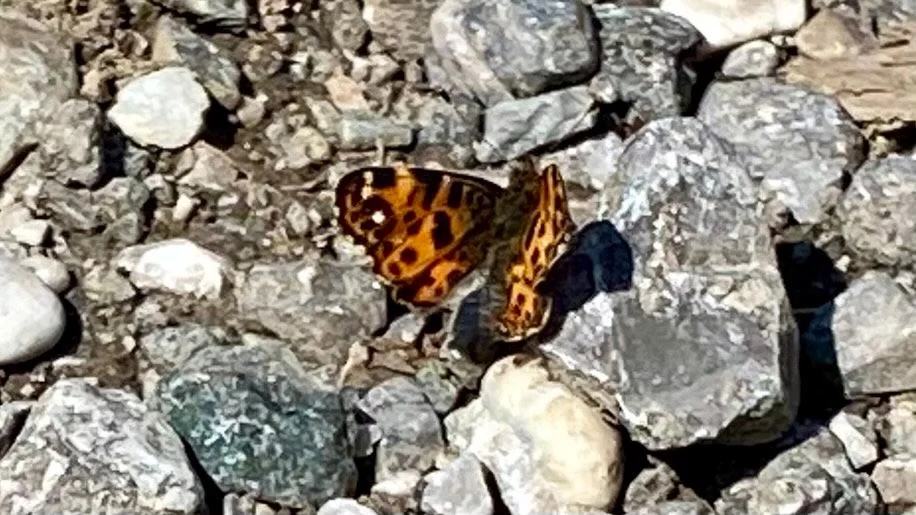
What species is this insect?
Araschnia levana
